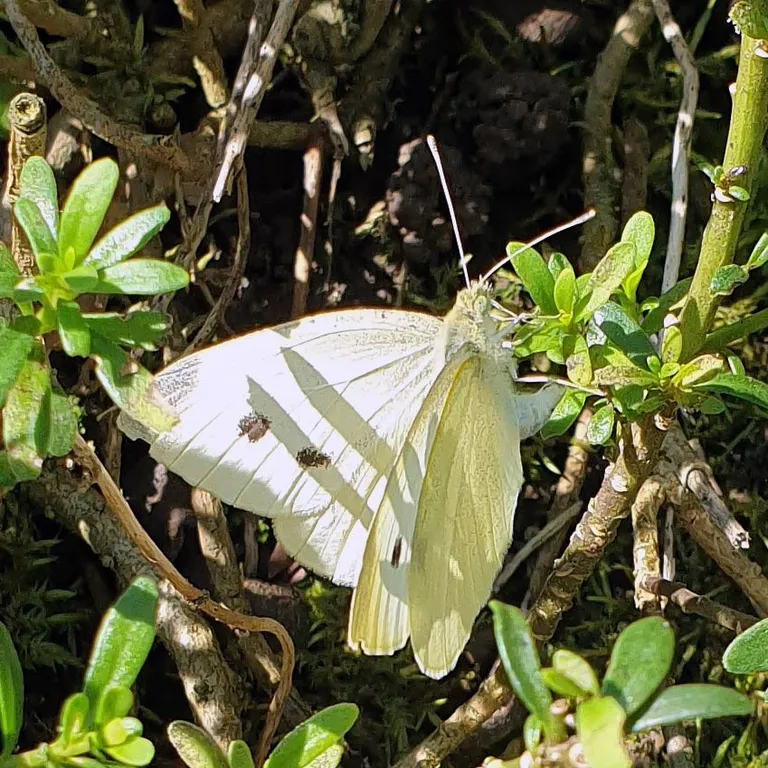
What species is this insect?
Pieris rapae
